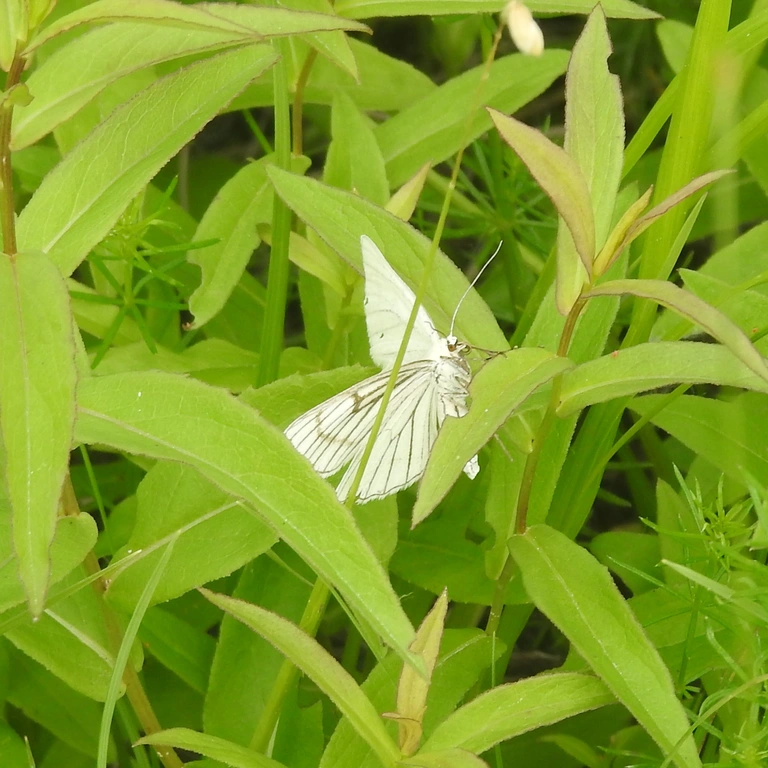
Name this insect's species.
Siona lineata
